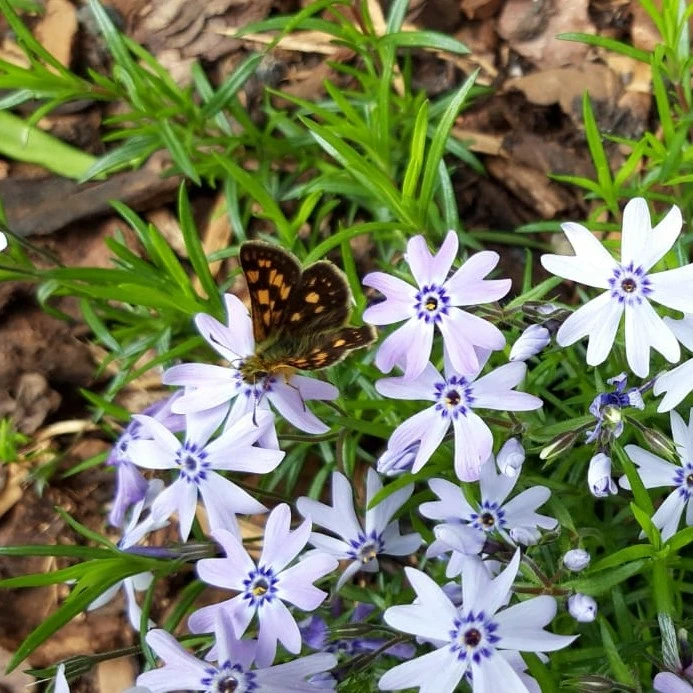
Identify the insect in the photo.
Carterocephalus palaemon
